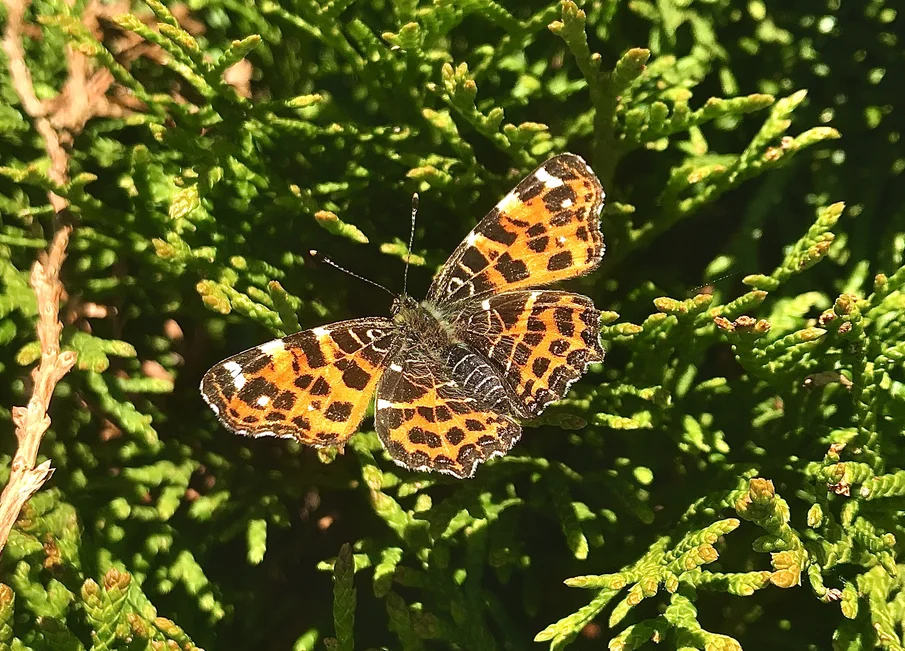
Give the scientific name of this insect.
Araschnia levana
